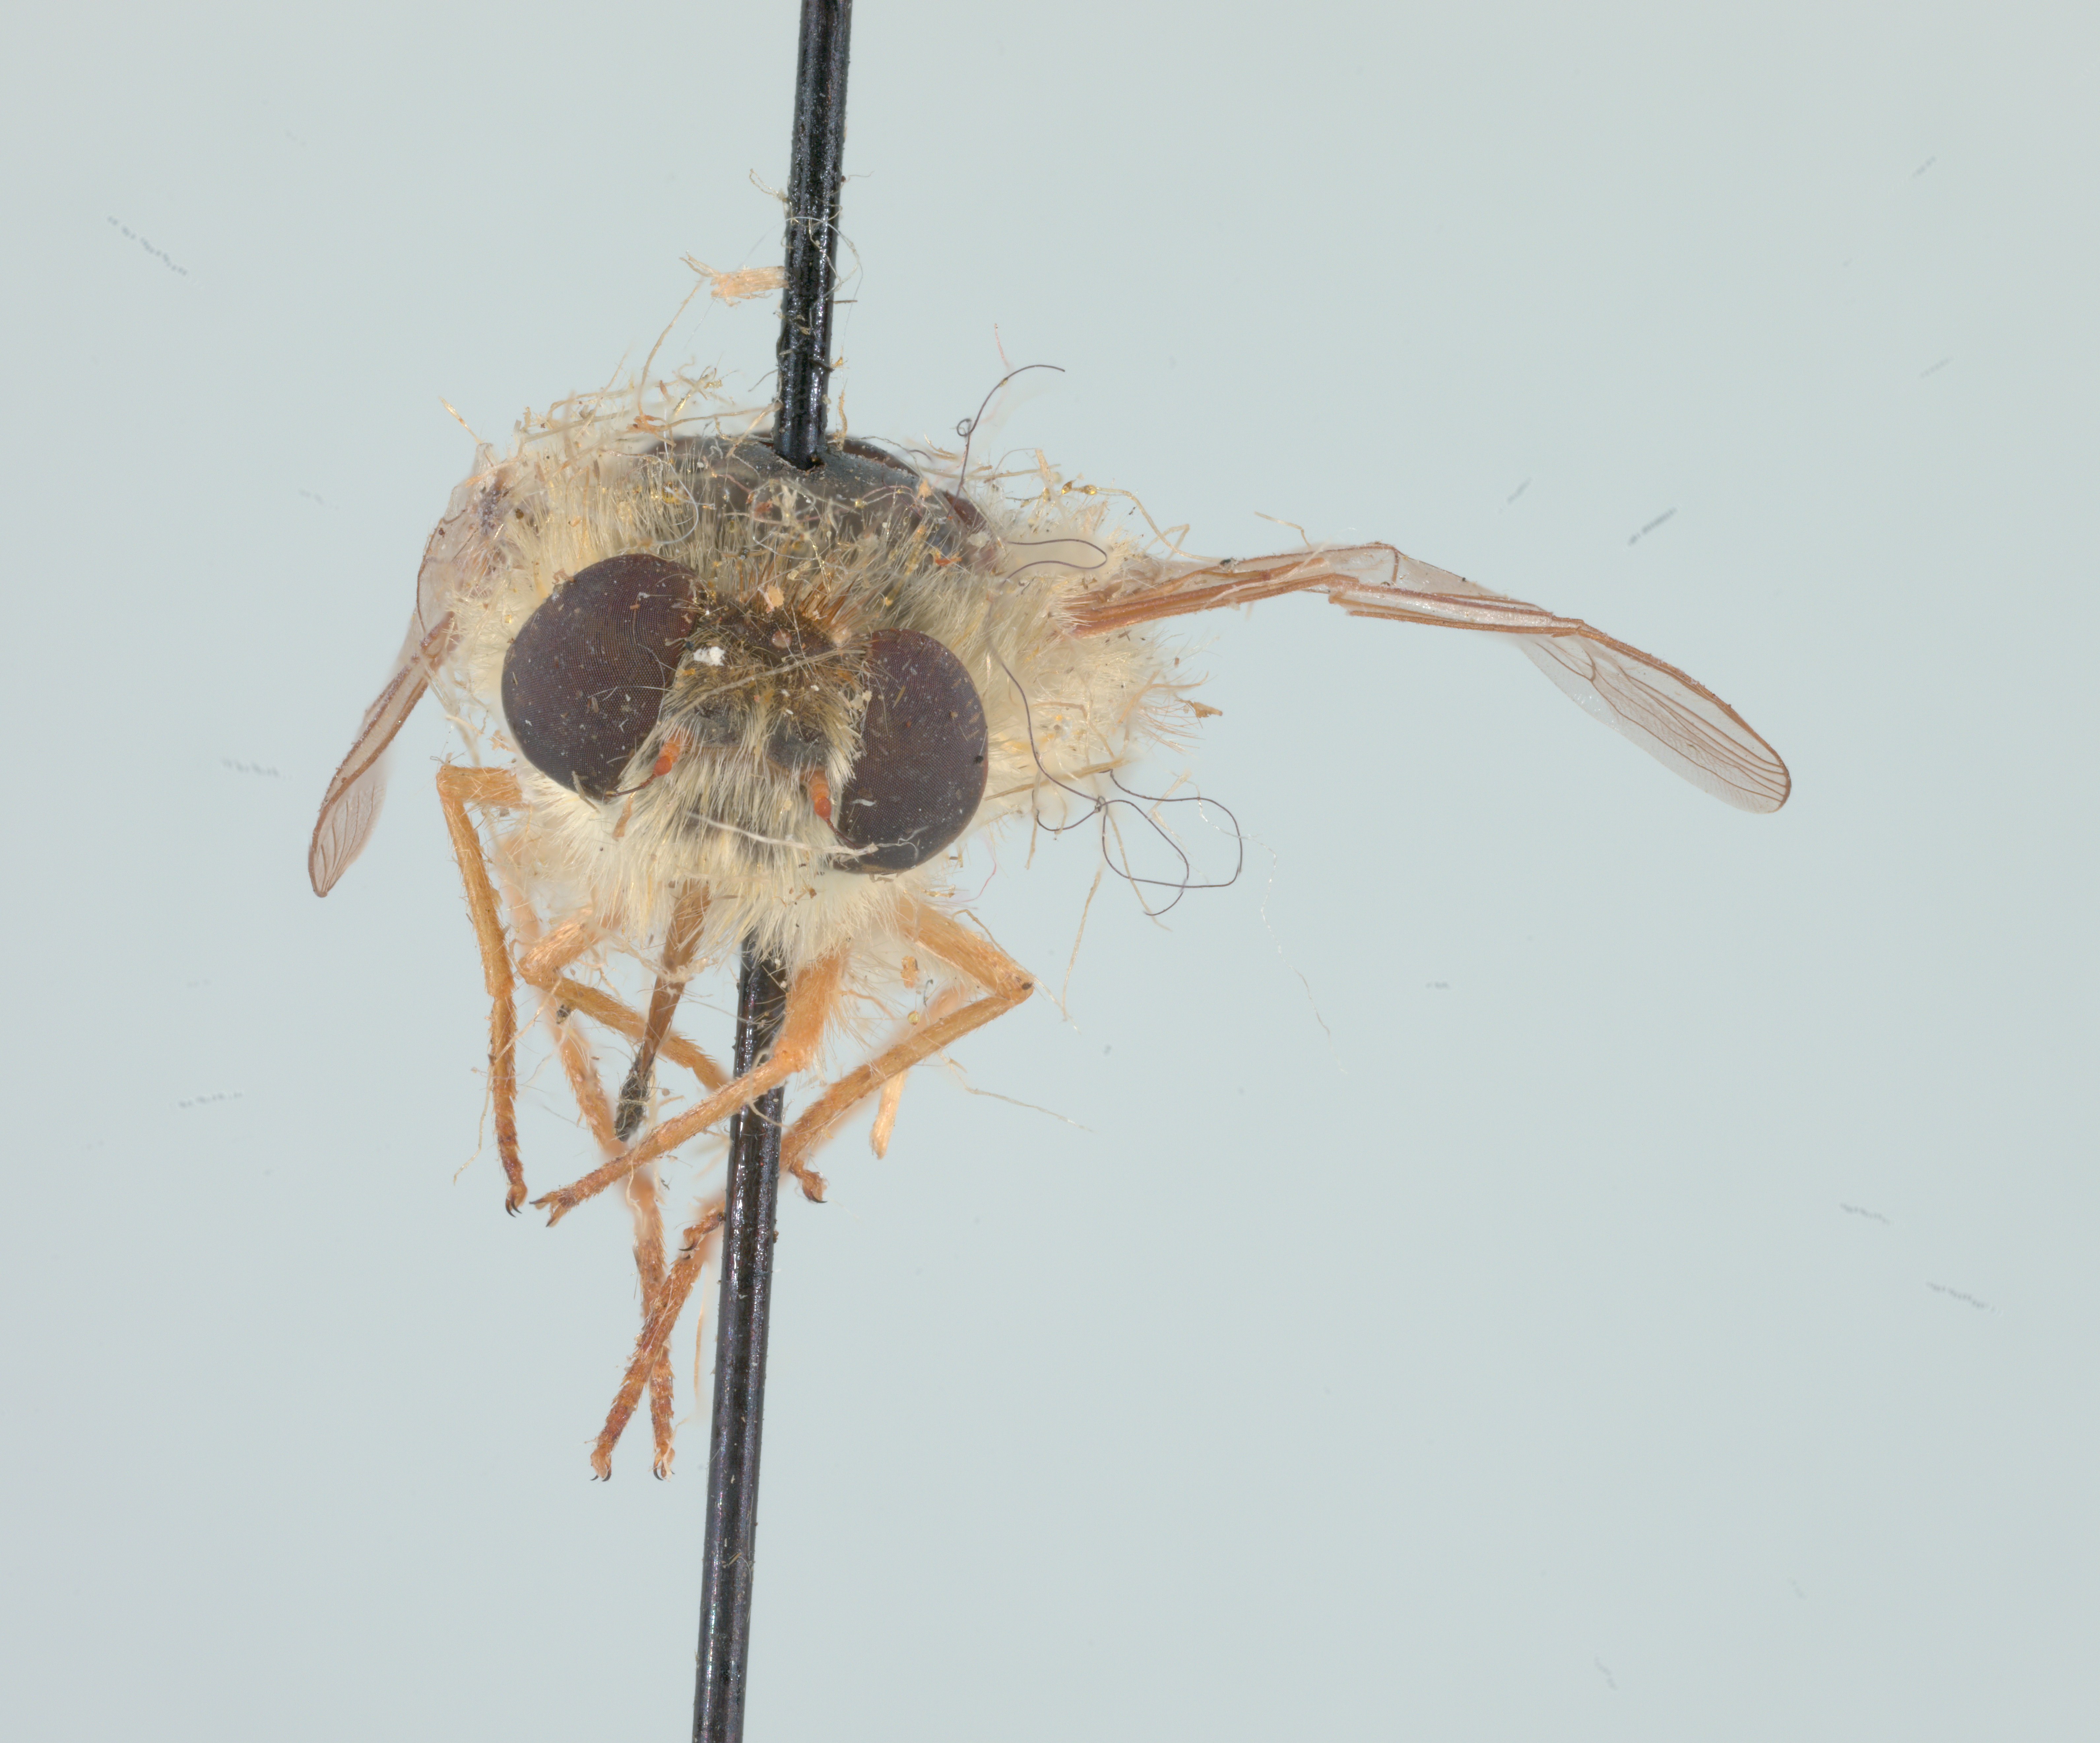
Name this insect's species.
Neorhynchocephalus mendozanus
